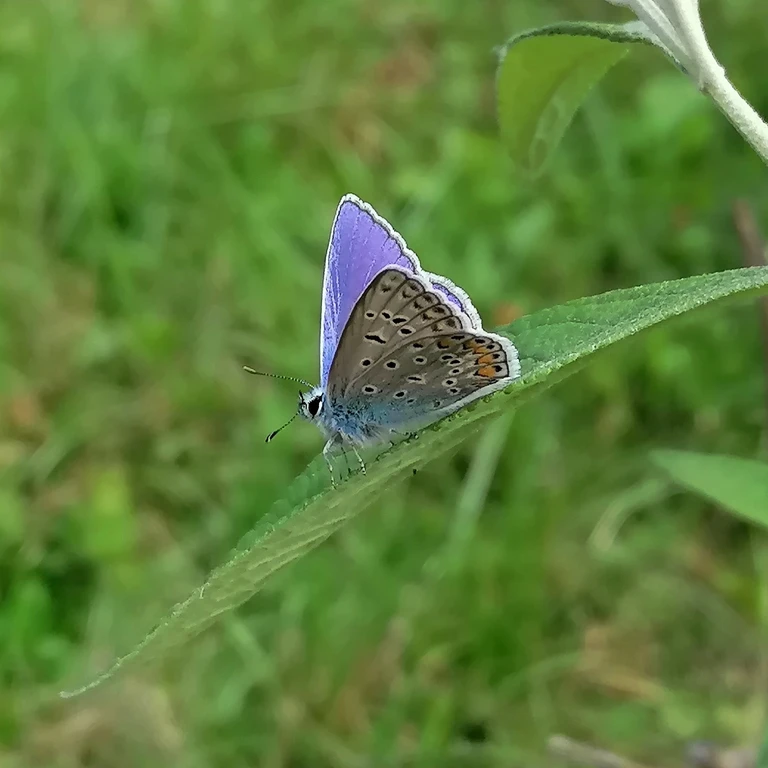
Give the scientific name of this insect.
Polyommatus icarus
